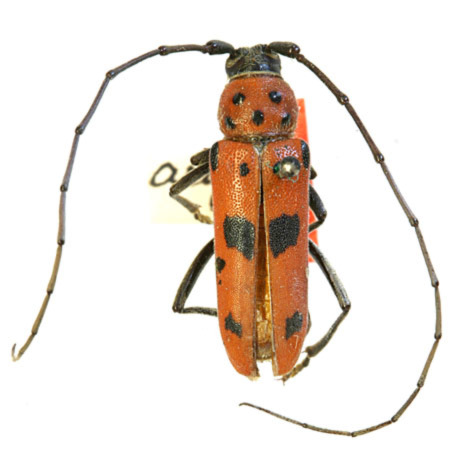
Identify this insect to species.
Tylosis argus (also Tylosis maculatus)
